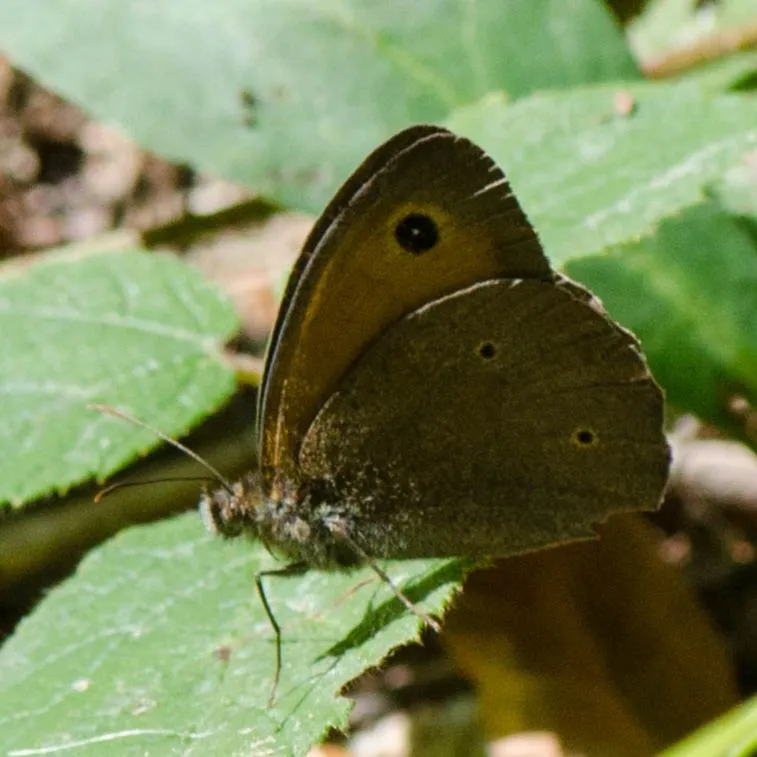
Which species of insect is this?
Maniola jurtina
